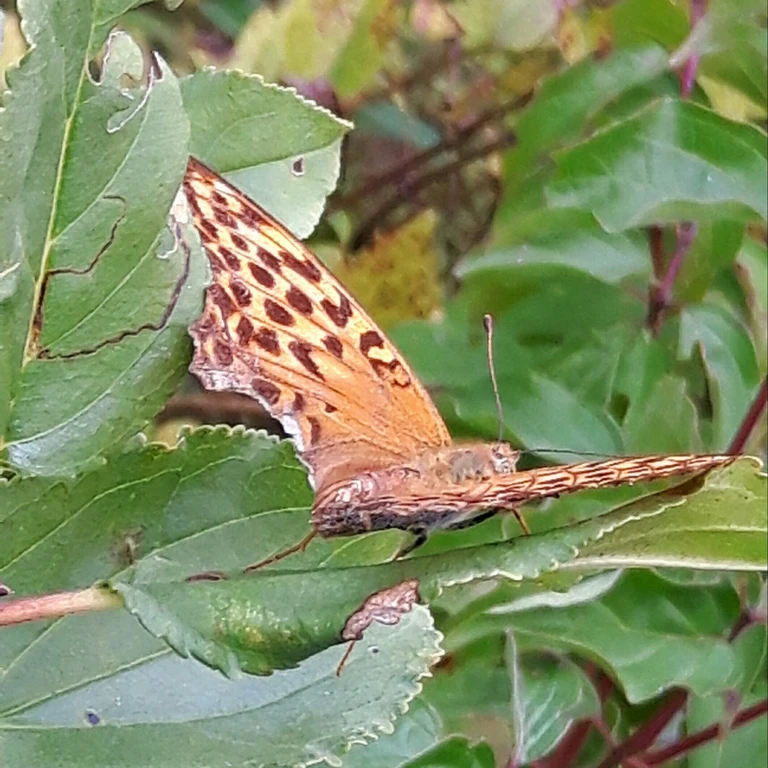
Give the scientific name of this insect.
Argynnis paphia
